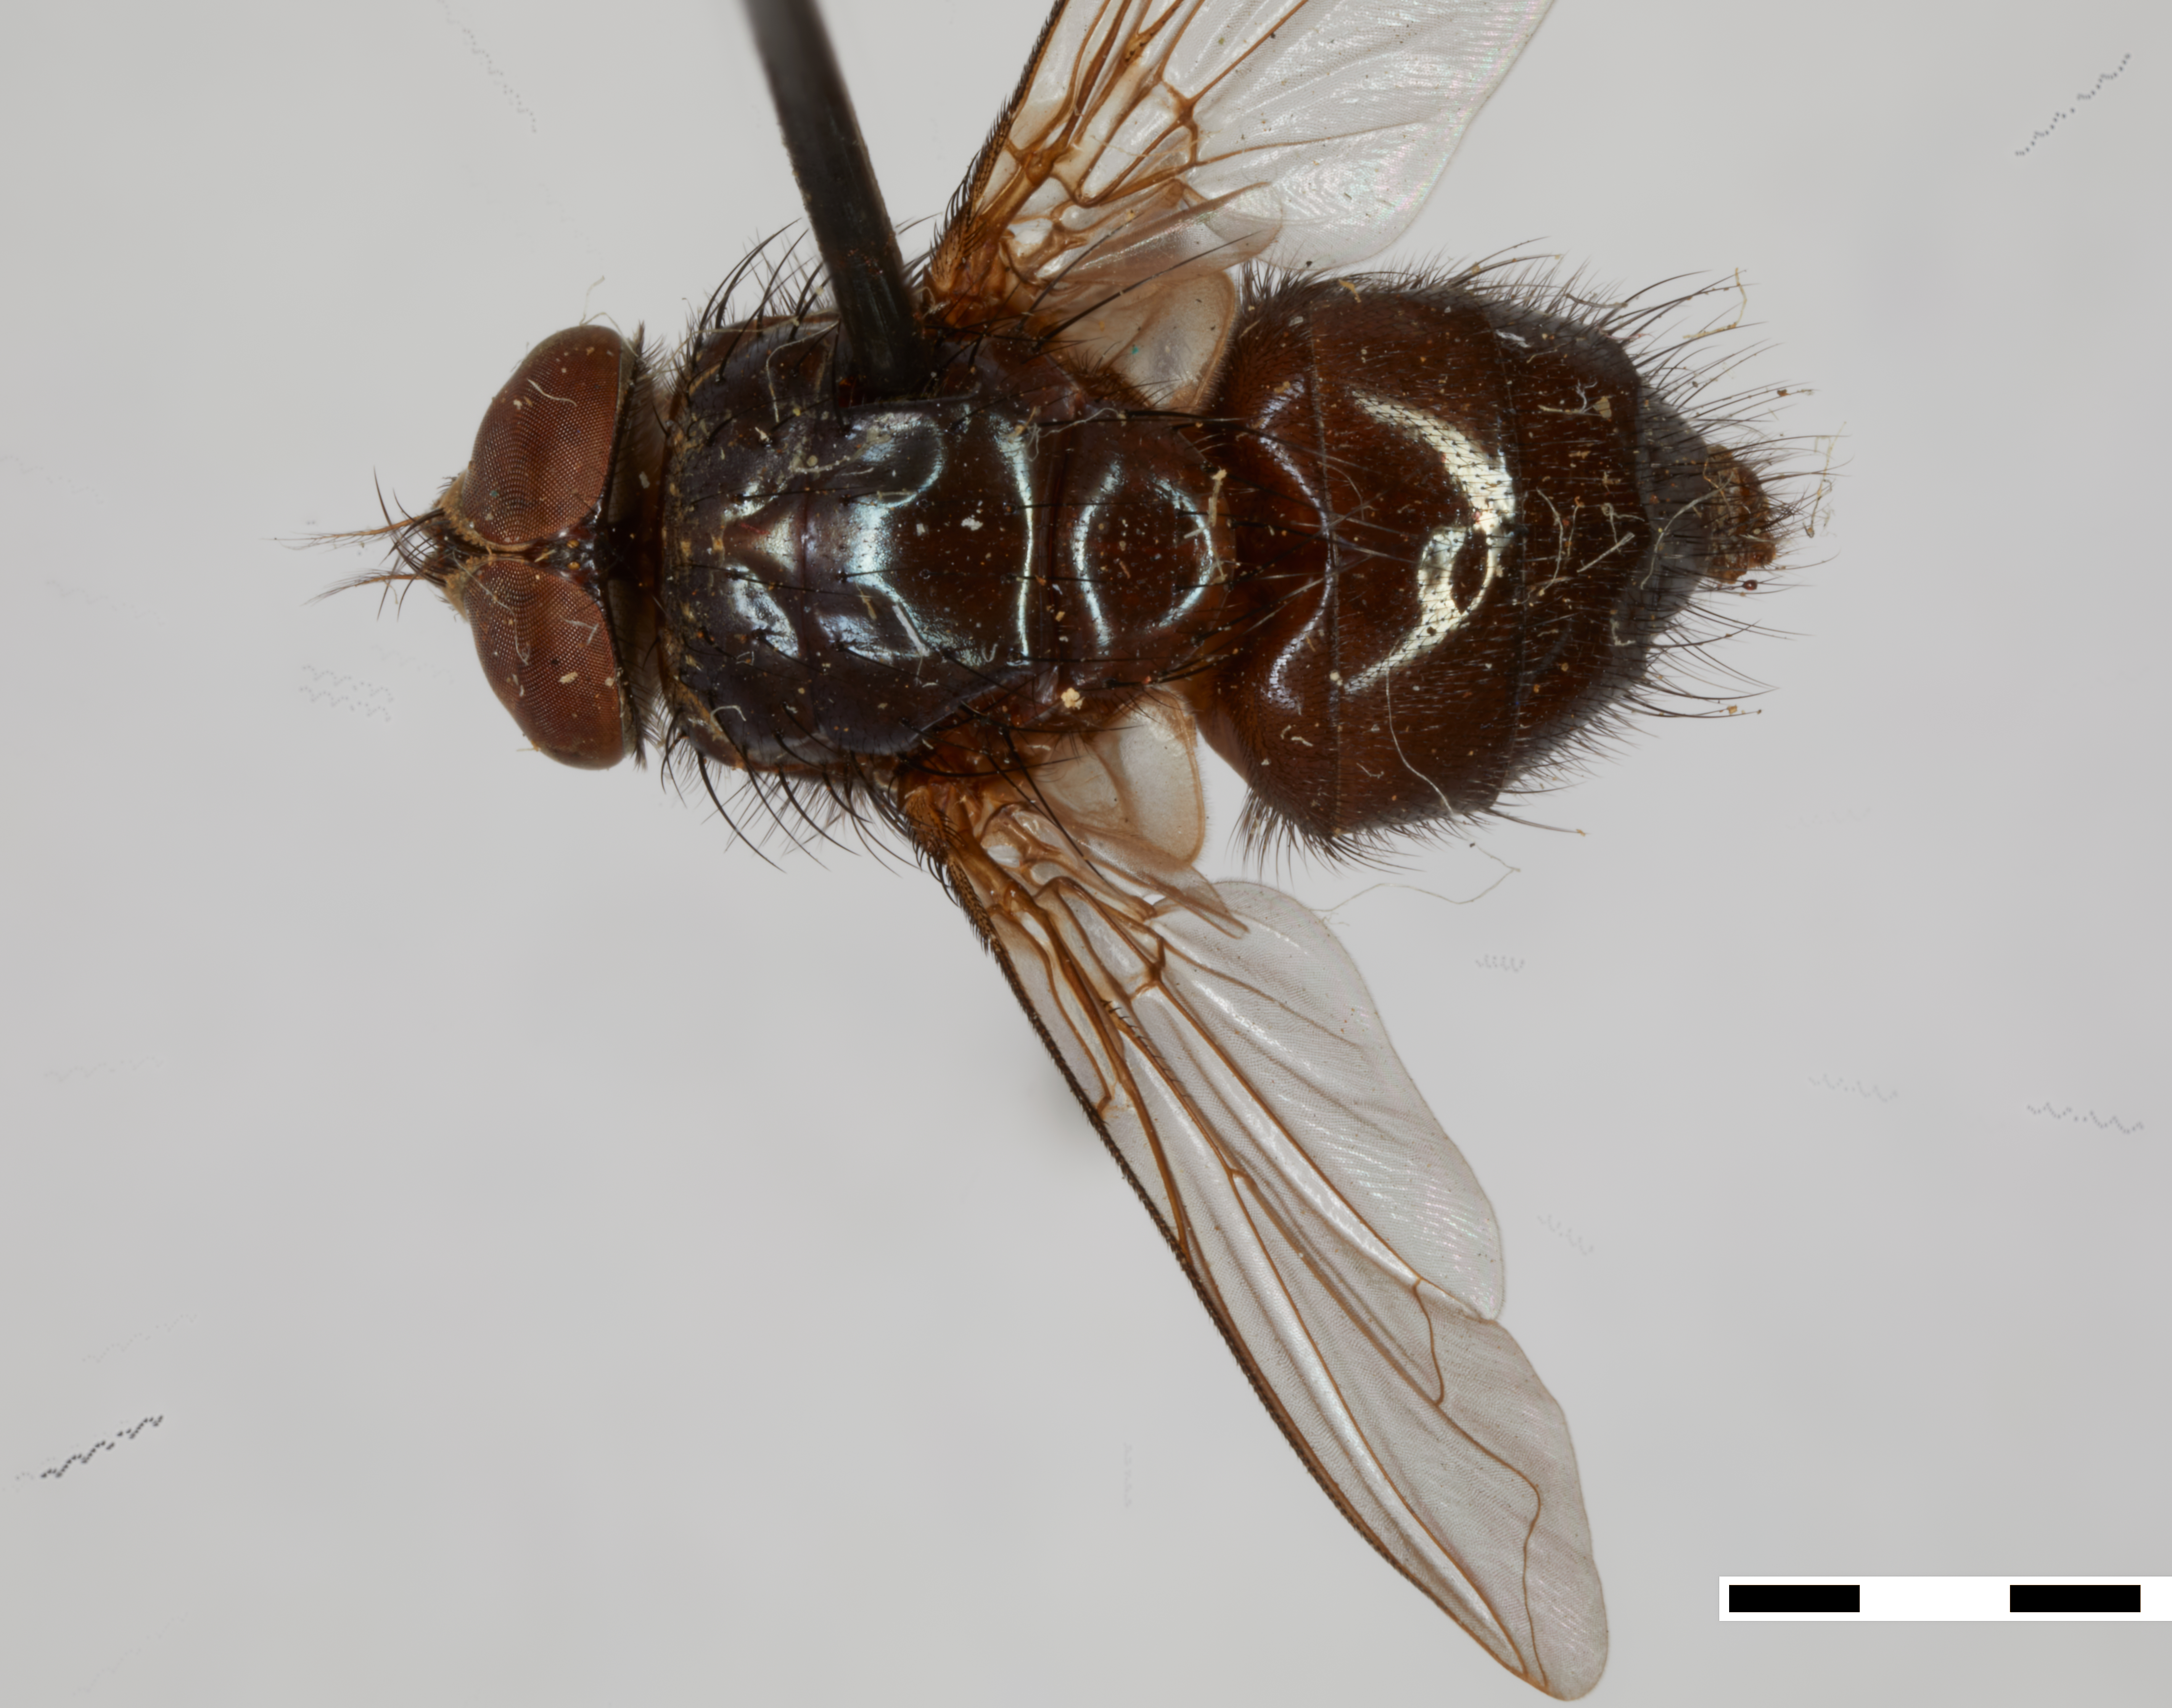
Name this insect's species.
Lucilia graphita
